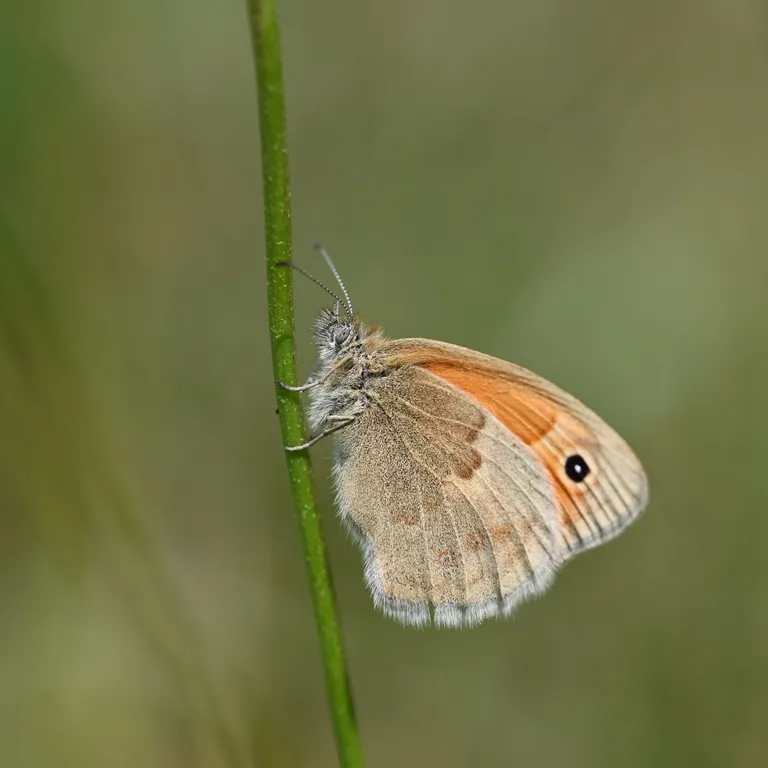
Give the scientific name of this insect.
Coenonympha pamphilus
